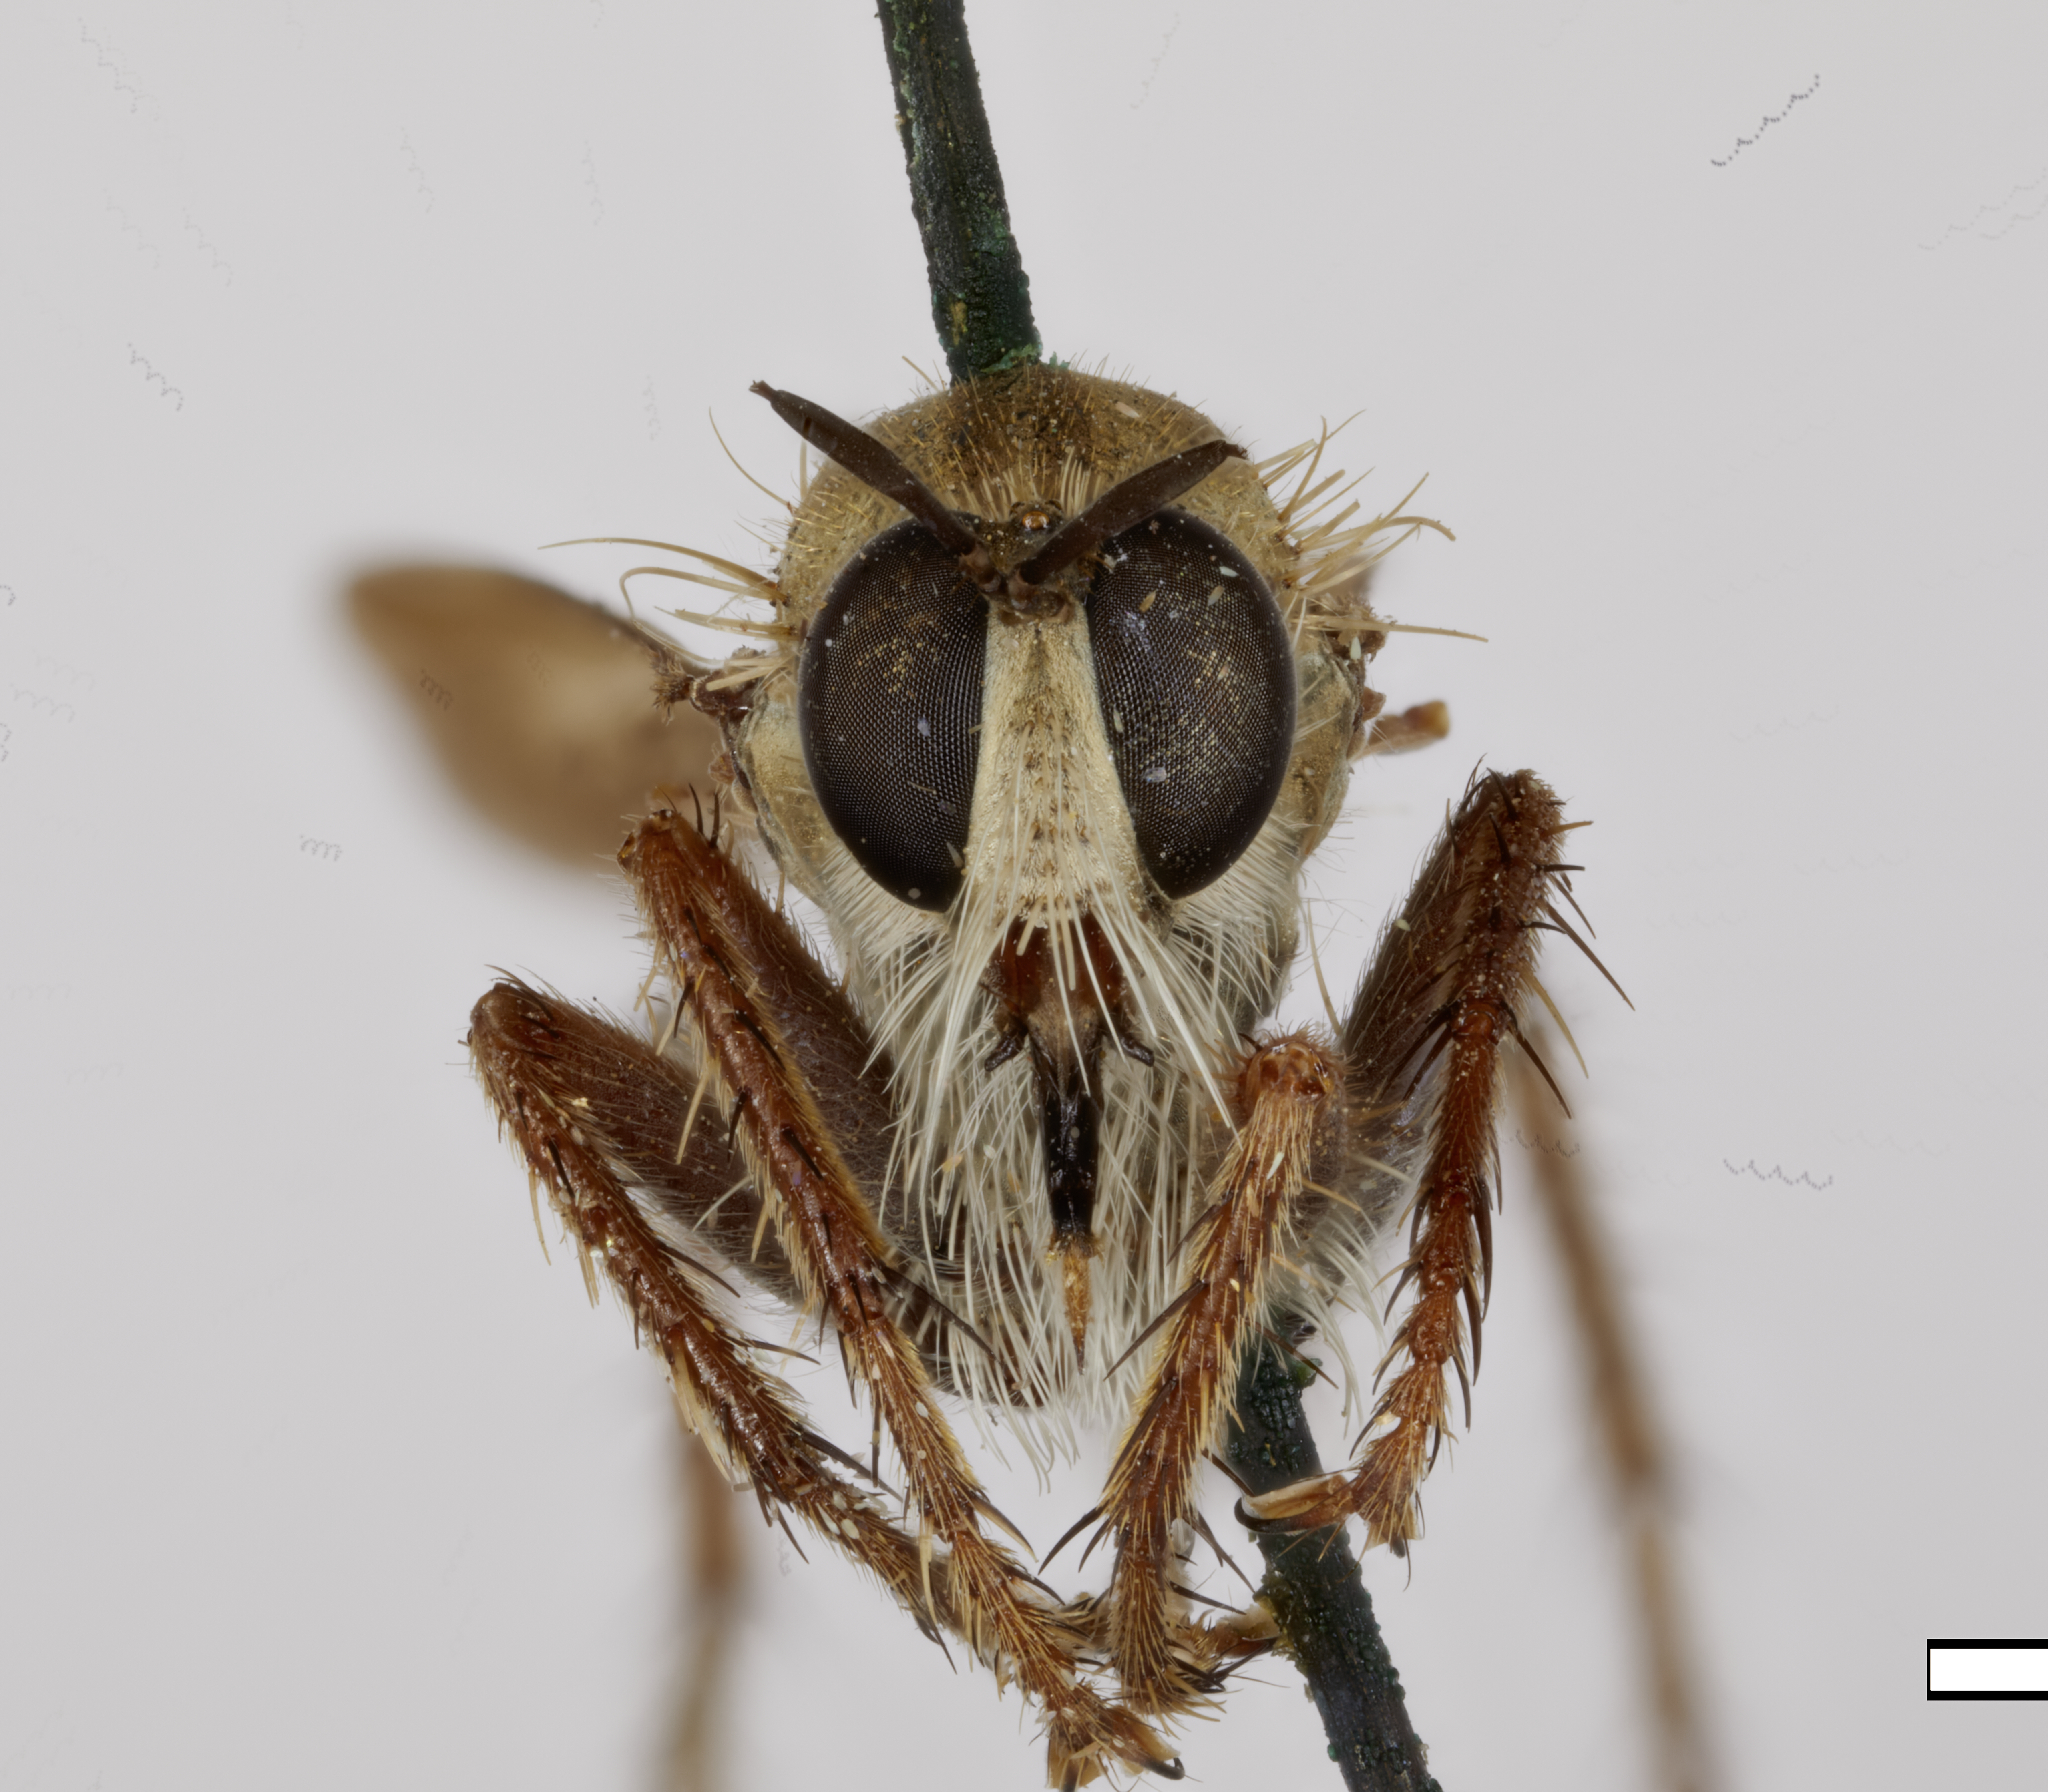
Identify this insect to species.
Stenopogon pumilus
